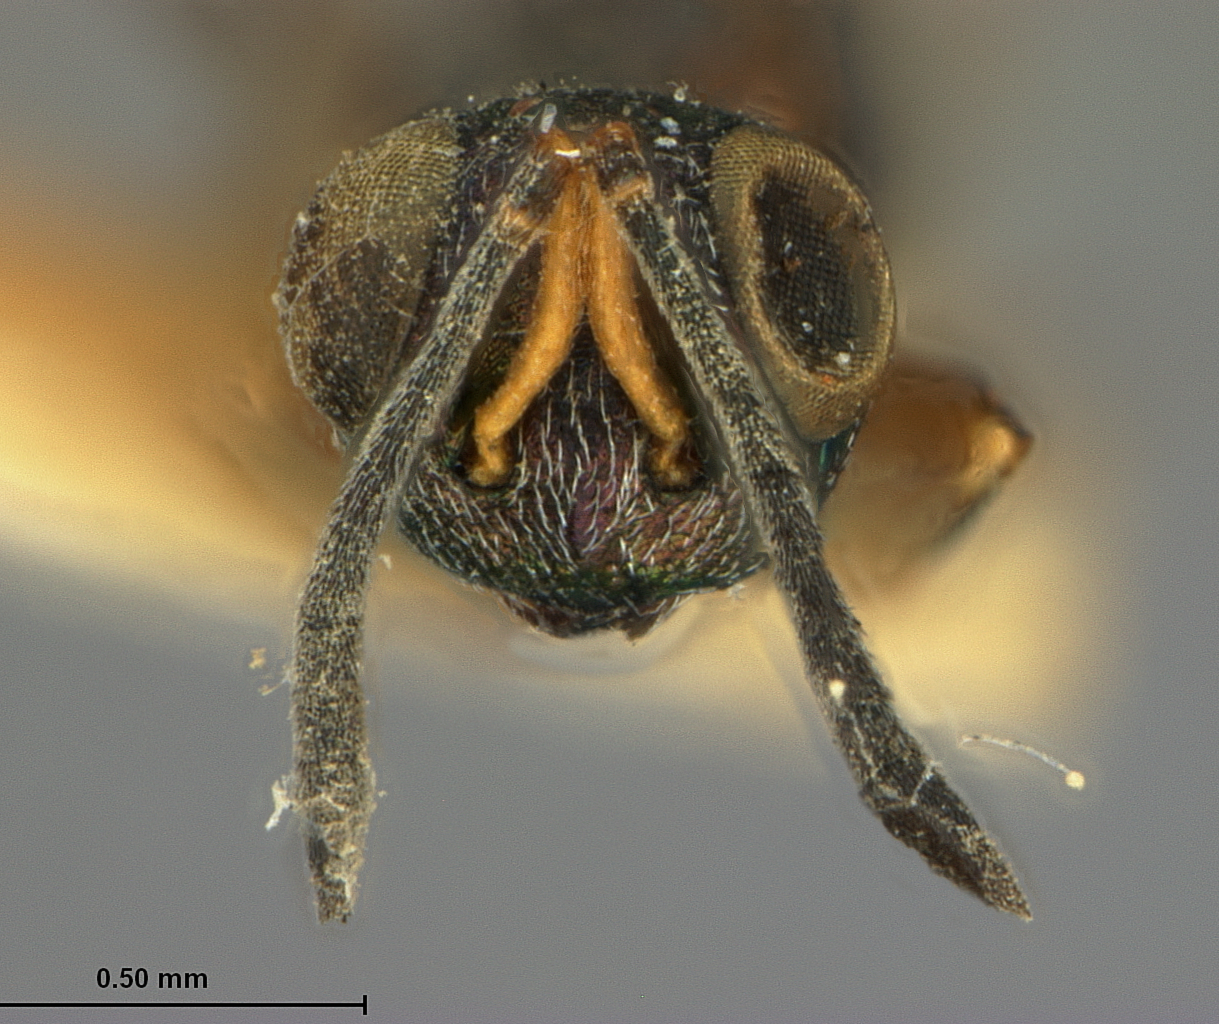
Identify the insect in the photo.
Eupelmus mantis
